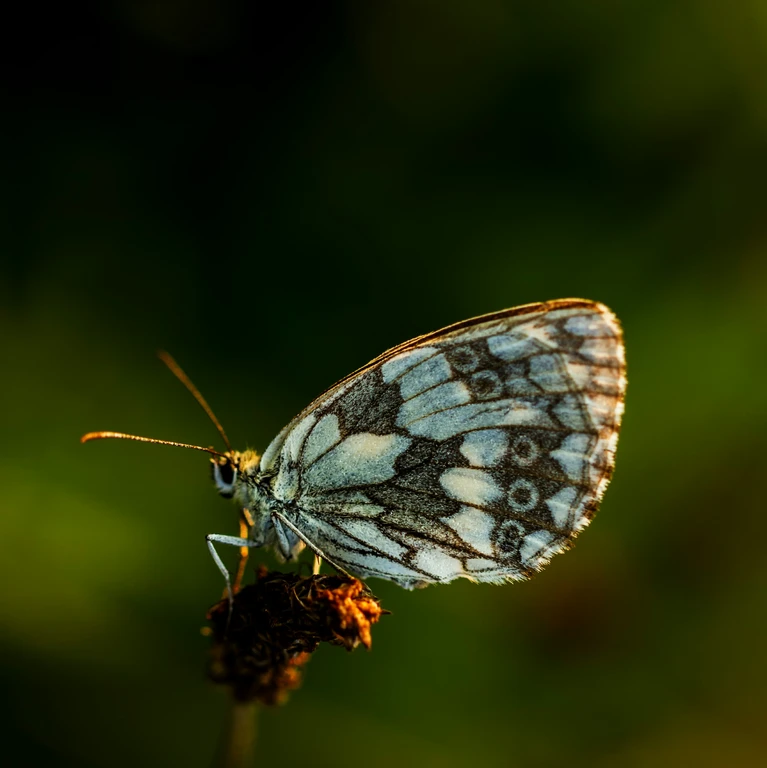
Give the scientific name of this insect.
Melanargia galathea
